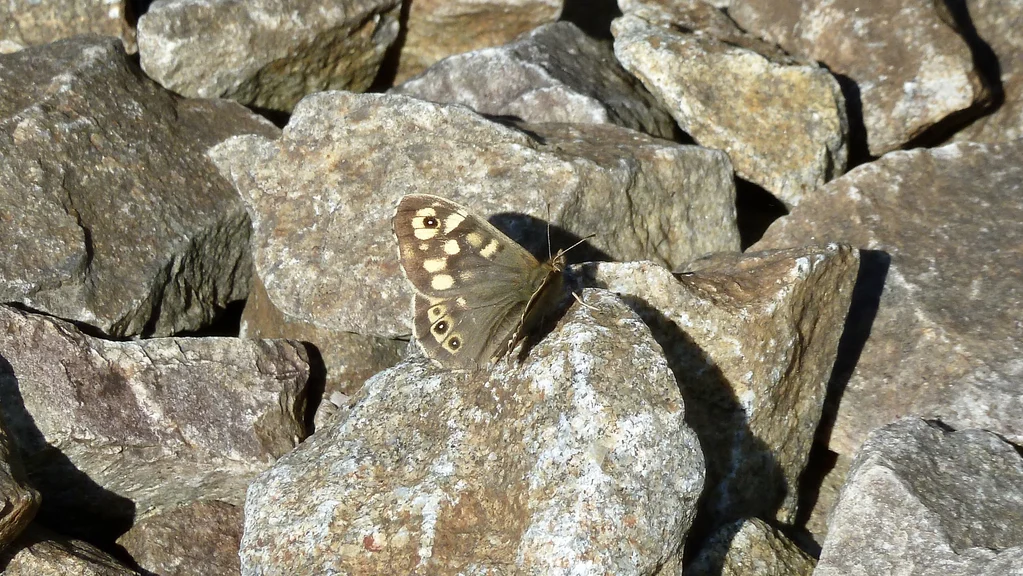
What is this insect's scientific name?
Pararge aegeria
